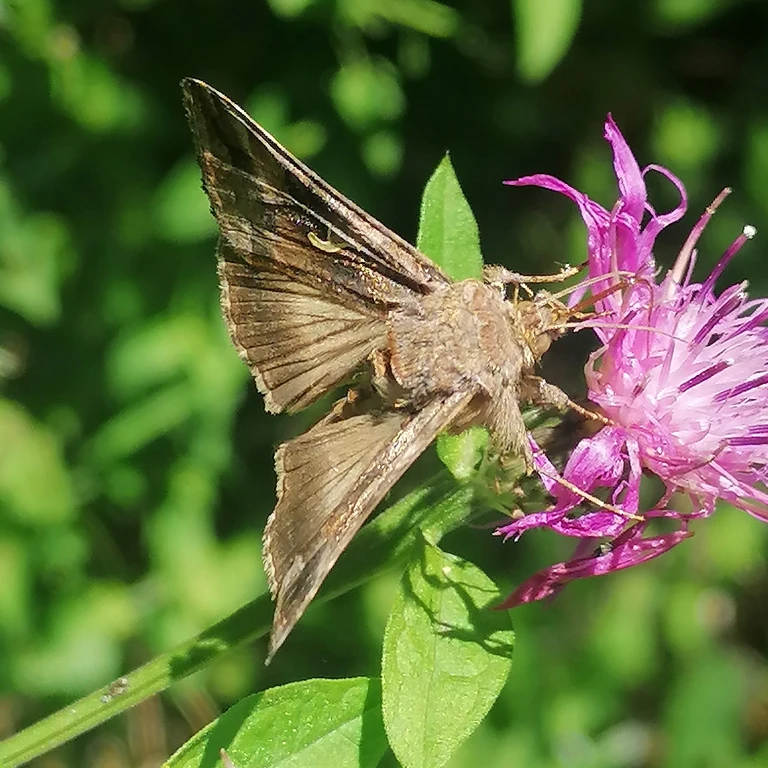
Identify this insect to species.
Autographa gamma
